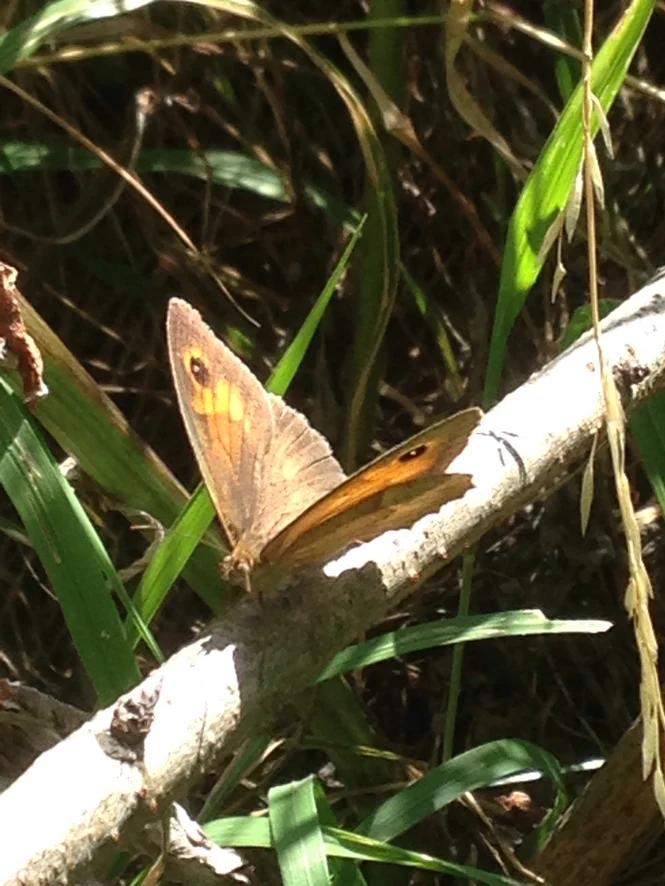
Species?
Maniola jurtina
